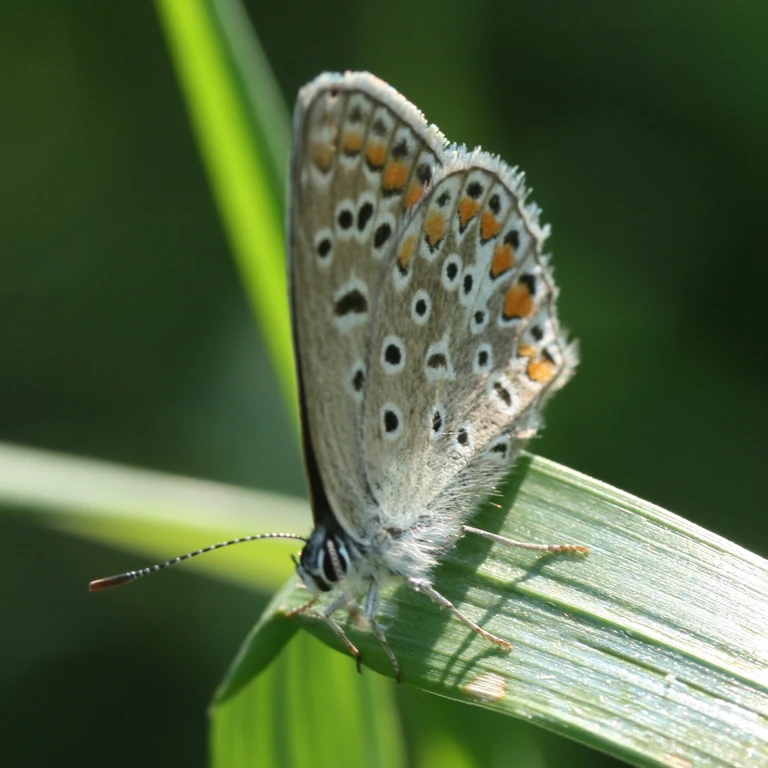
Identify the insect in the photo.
Polyommatus icarus
